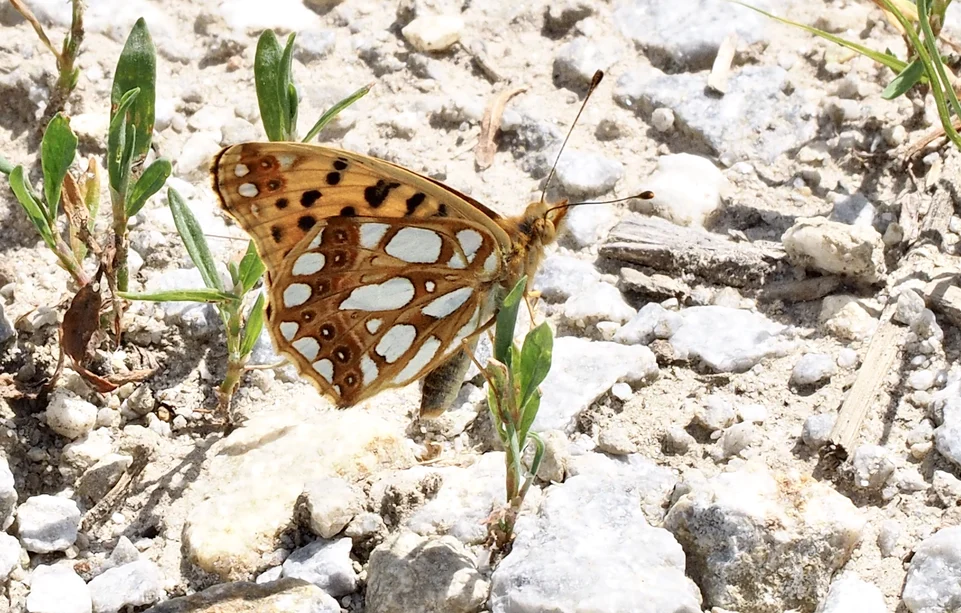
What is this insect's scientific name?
Issoria lathonia
